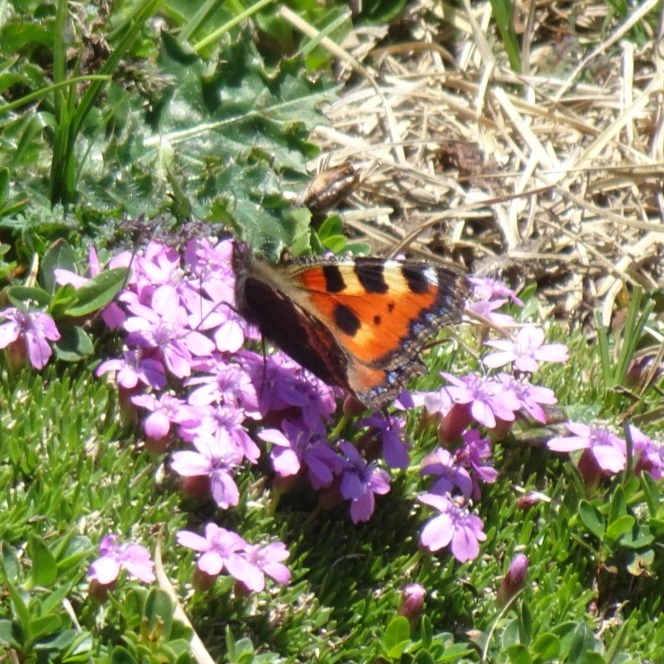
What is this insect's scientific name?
Aglais urticae
